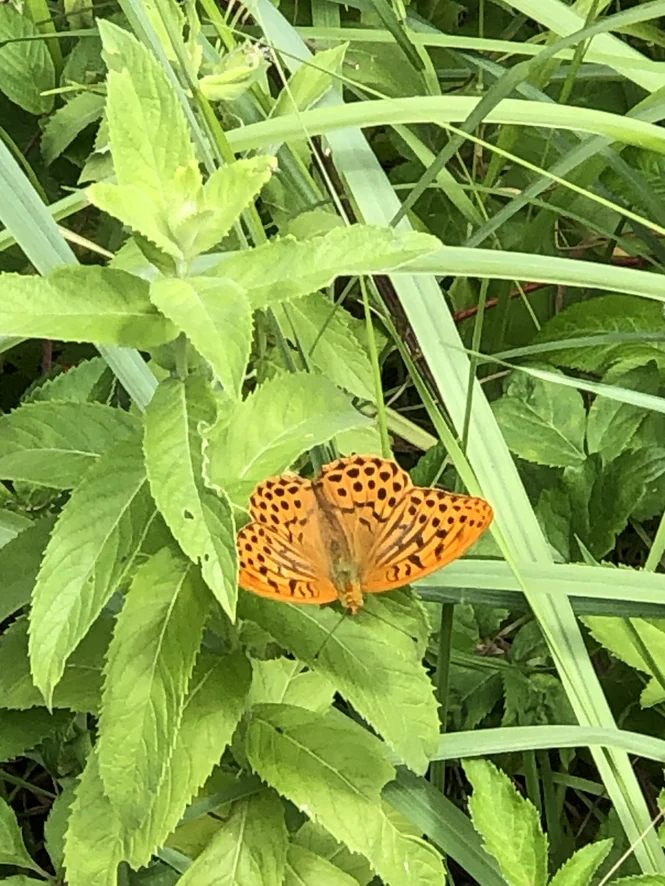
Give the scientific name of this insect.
Argynnis paphia
